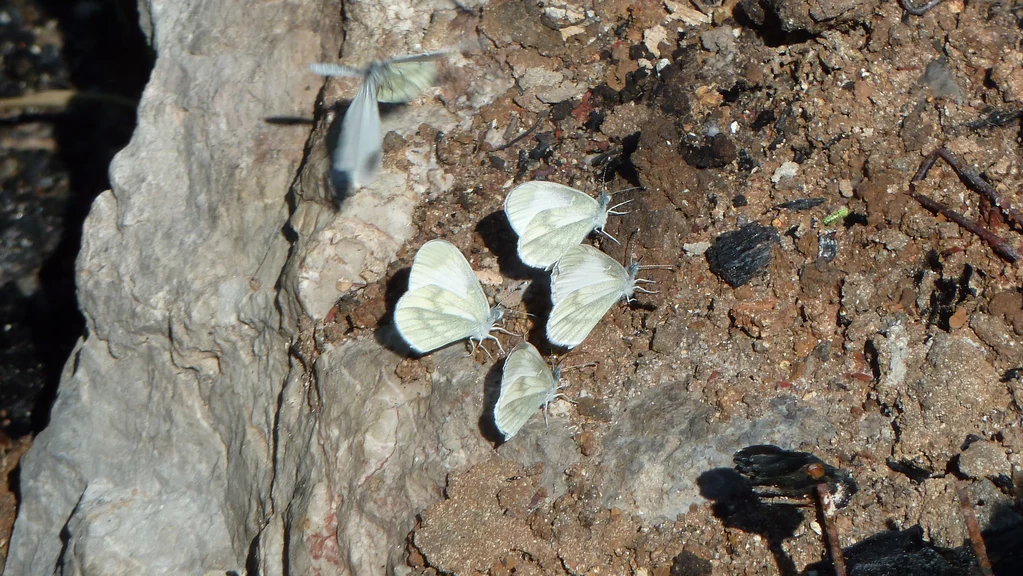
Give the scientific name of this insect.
Leptidea sinapis/juvernica
